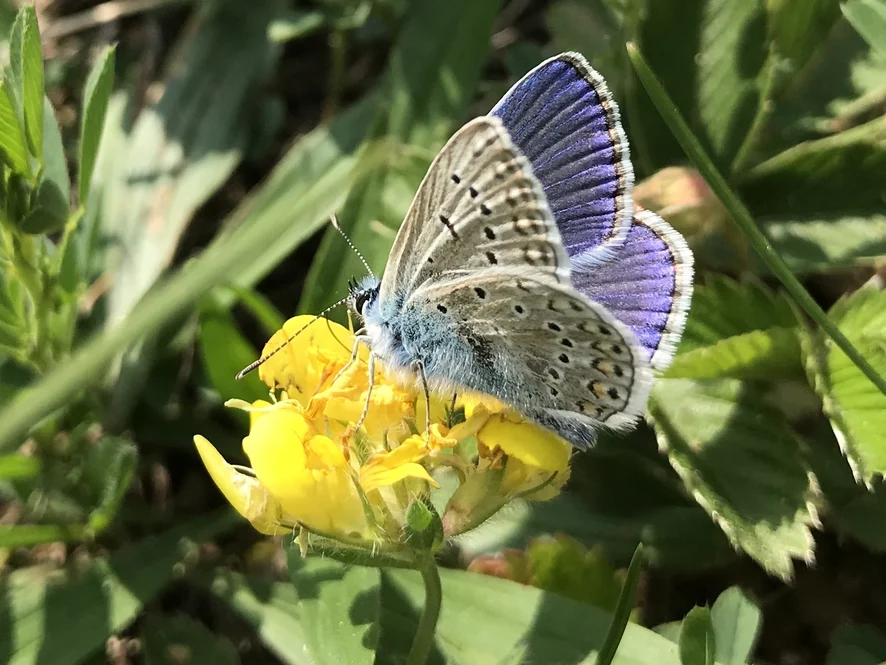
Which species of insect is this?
Polyommatus icarus
